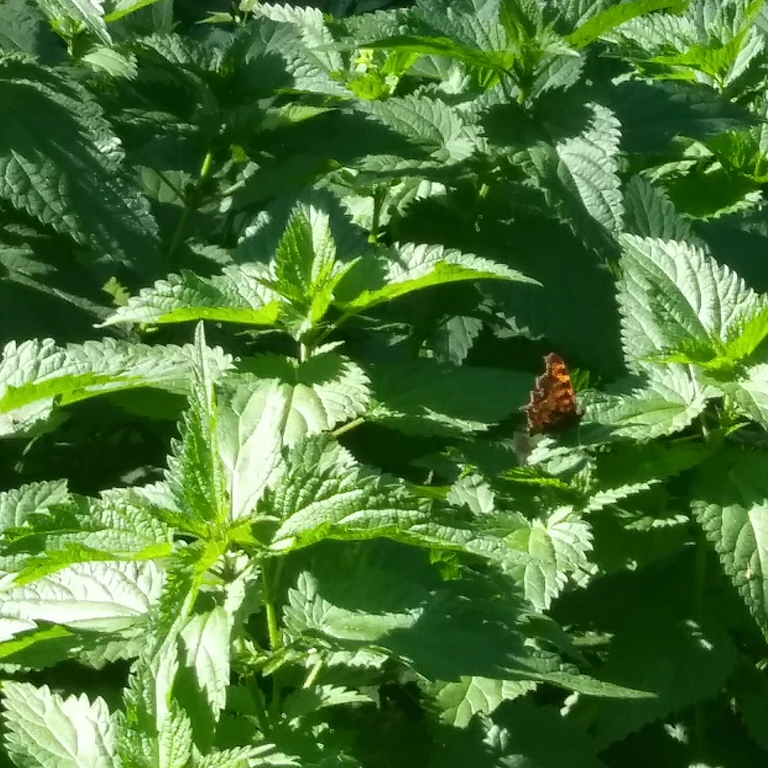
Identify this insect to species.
Polygonia c-album
